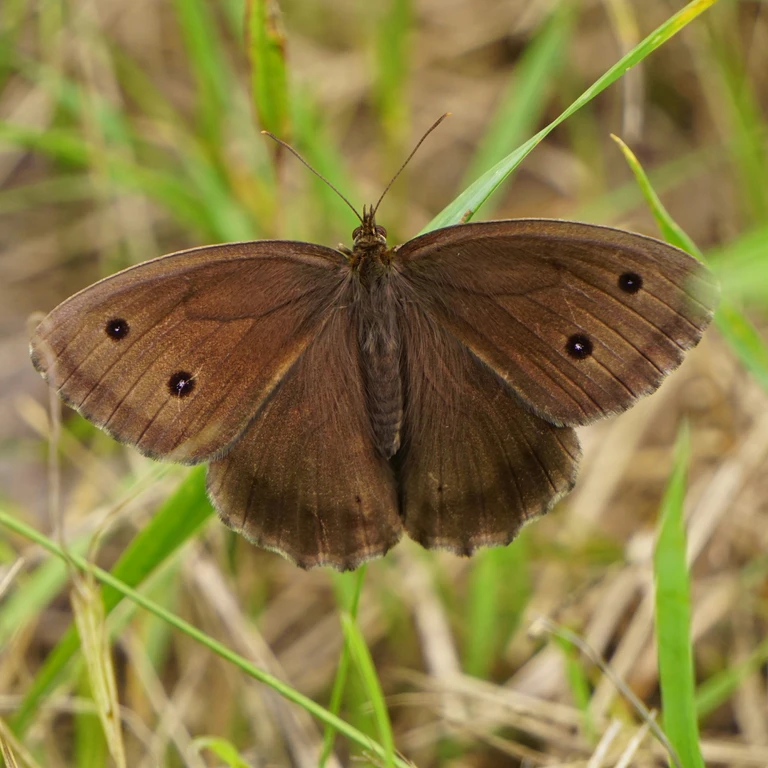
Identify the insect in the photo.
Minois dryas
